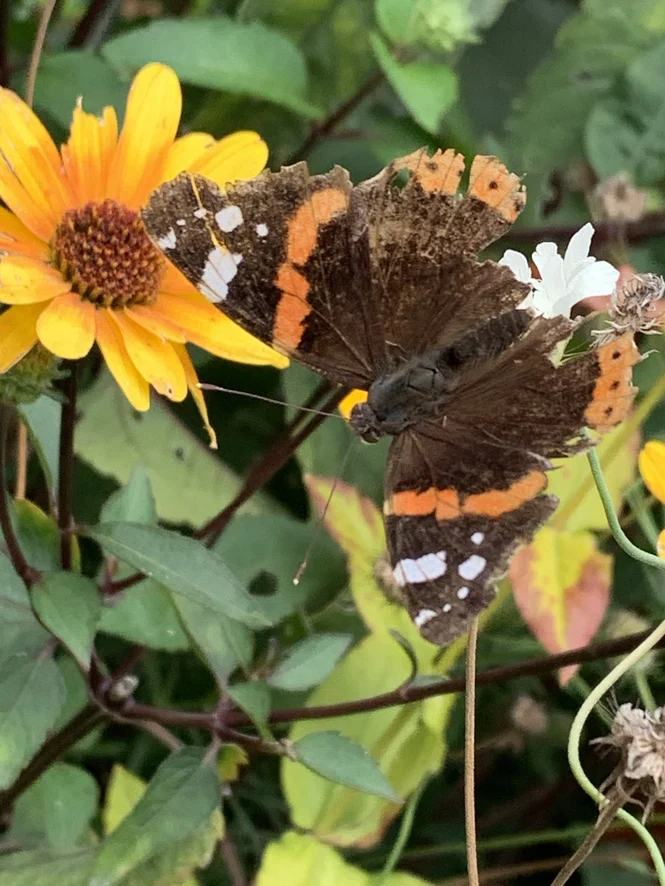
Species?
Vanessa atalanta
